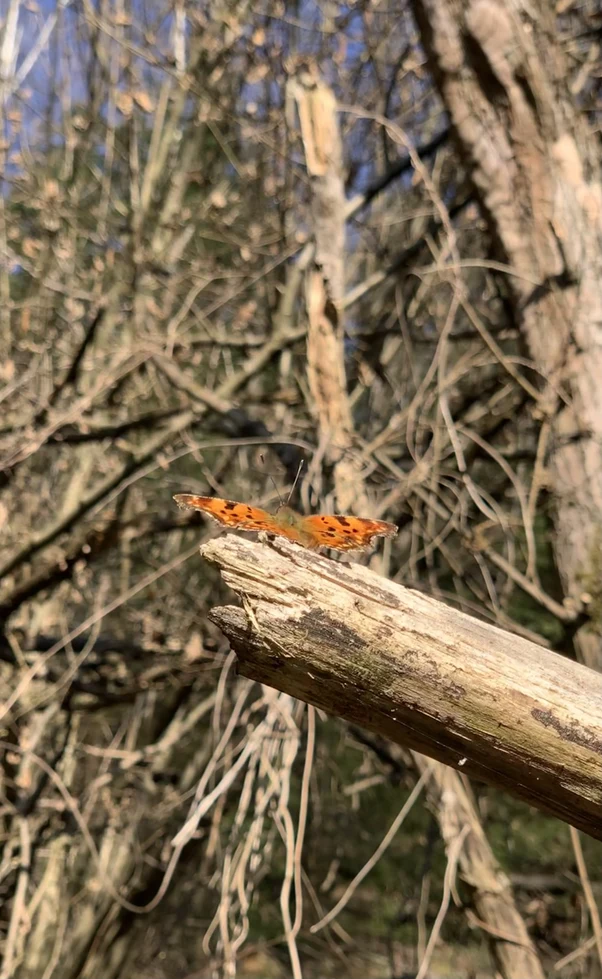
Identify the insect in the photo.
Polygonia c-album
